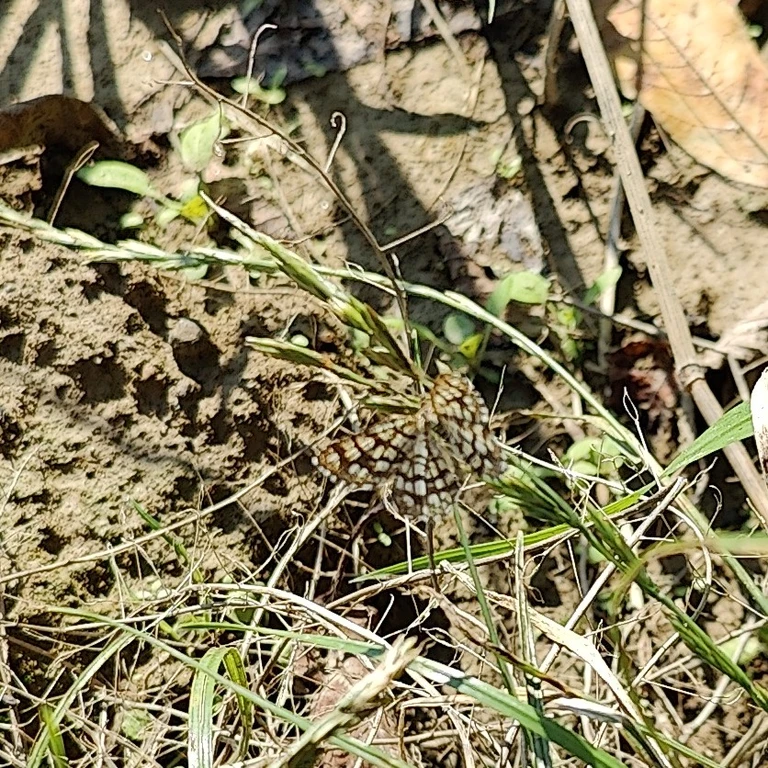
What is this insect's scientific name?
Chiasmia clathrata
